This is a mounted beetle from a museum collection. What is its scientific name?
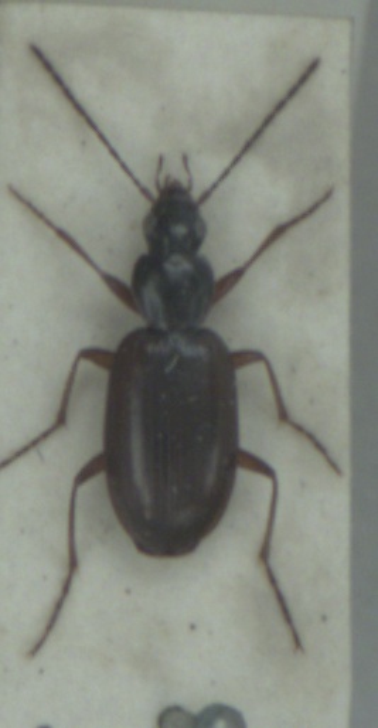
Agonum thoreyi
